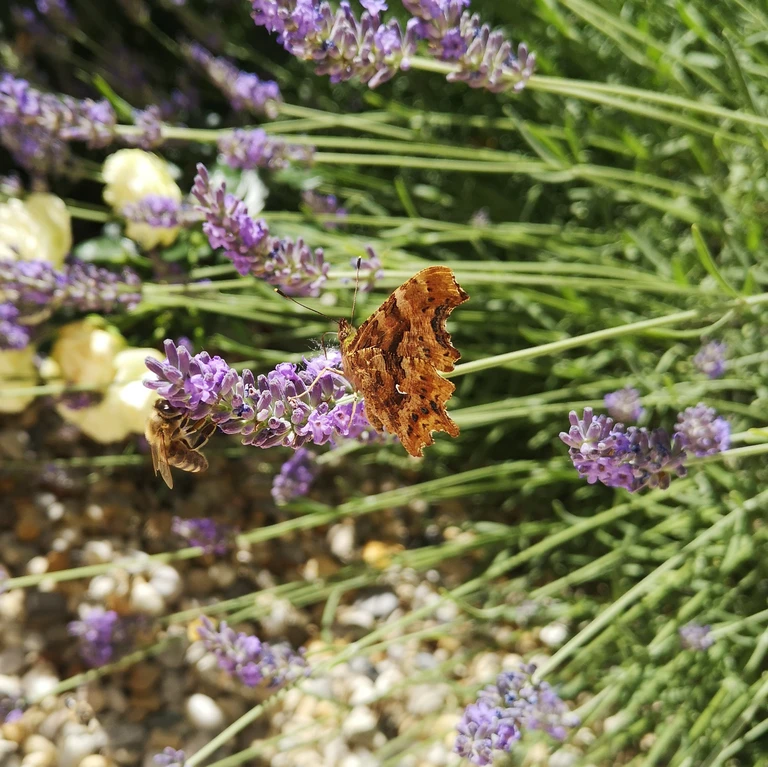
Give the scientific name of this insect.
Polygonia c-album
